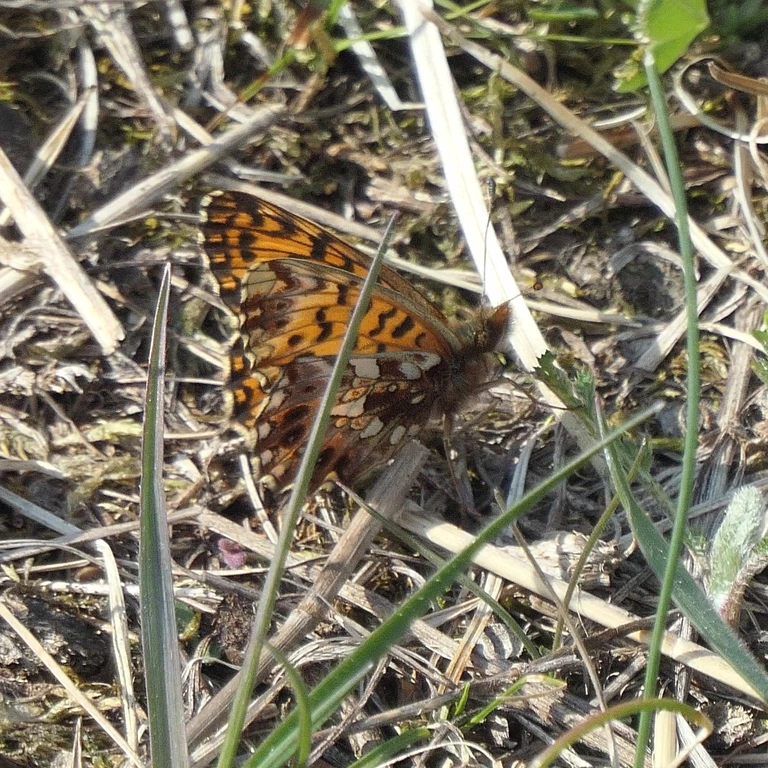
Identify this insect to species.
Boloria dia
